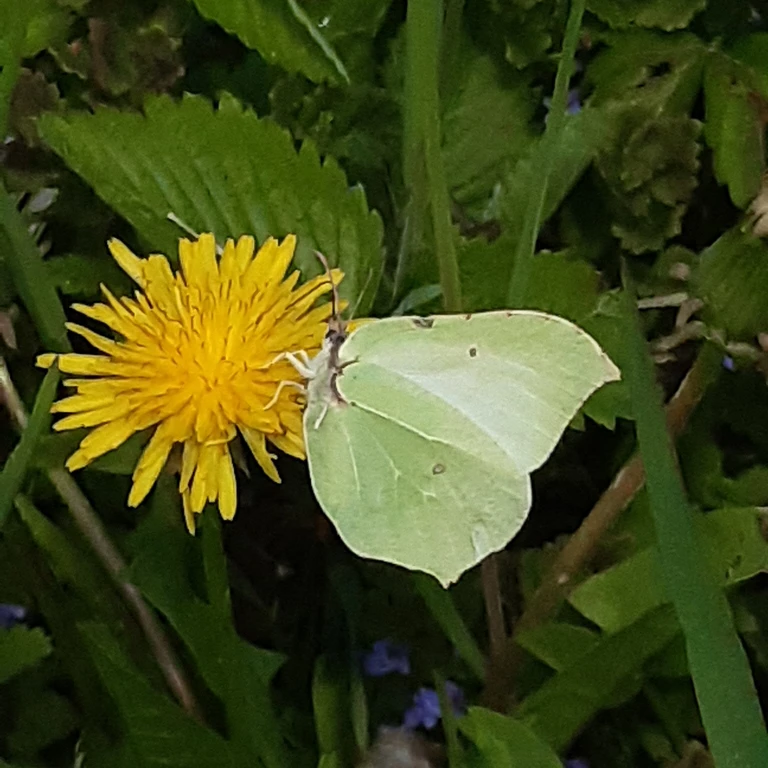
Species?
Gonepteryx rhamni
